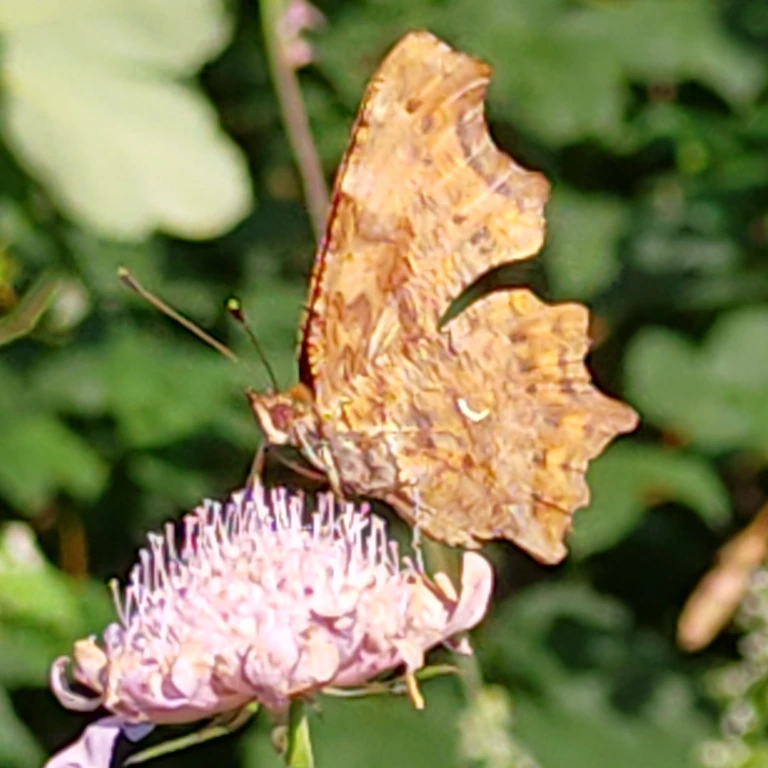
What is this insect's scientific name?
Polygonia c-album
